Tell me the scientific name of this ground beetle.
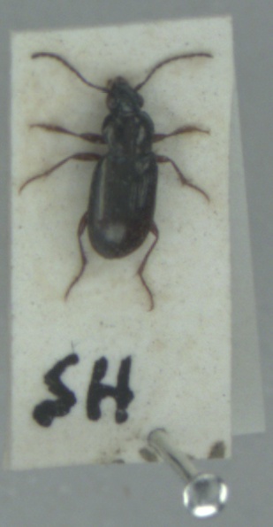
Pogonus chalceus
